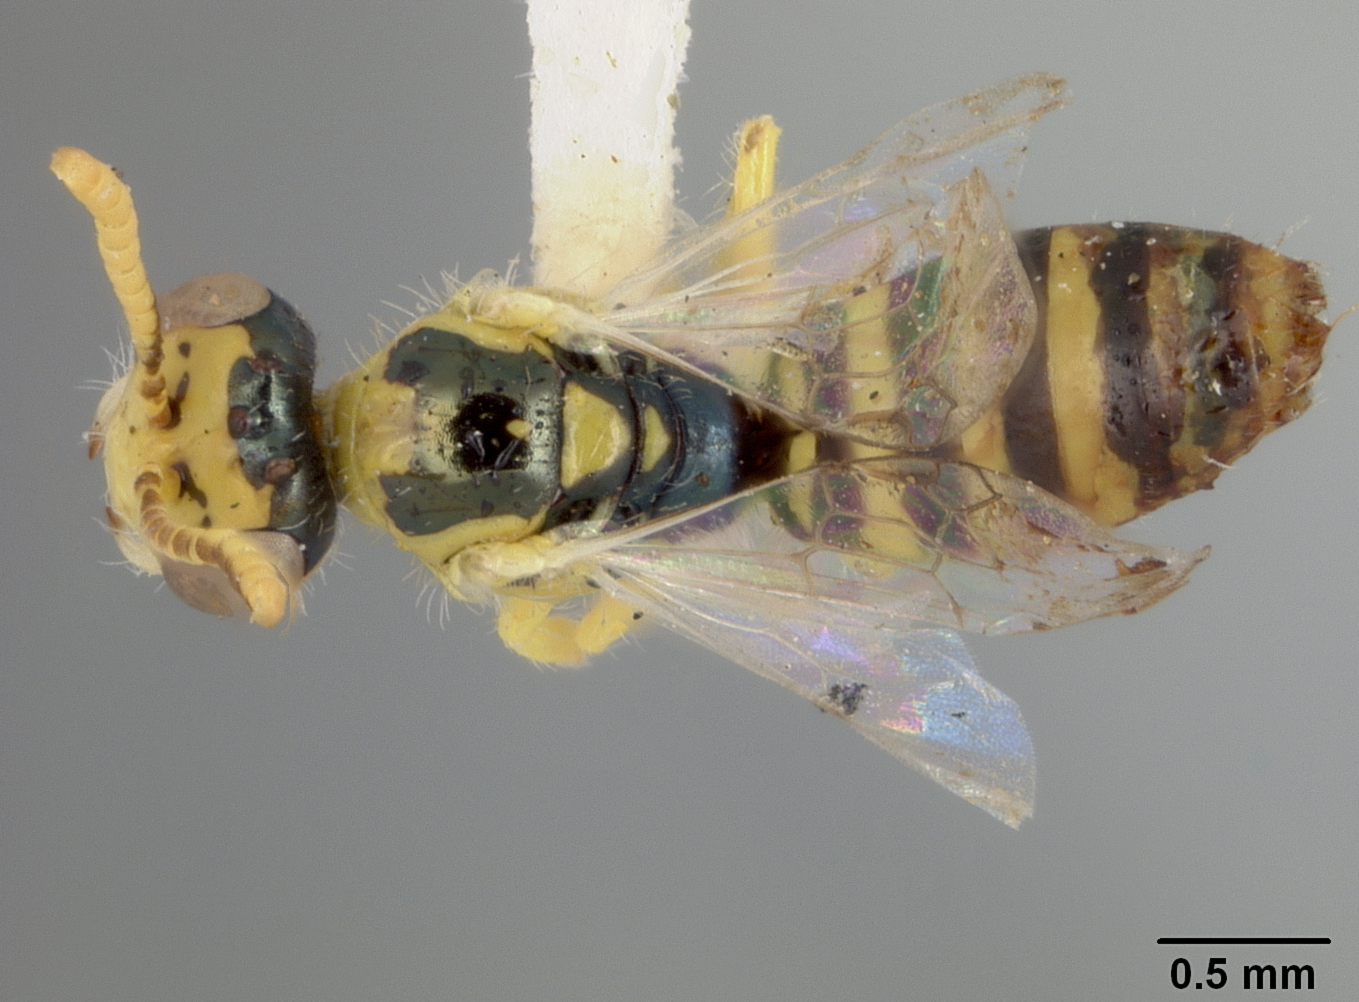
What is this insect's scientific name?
Perdita flavifrons
